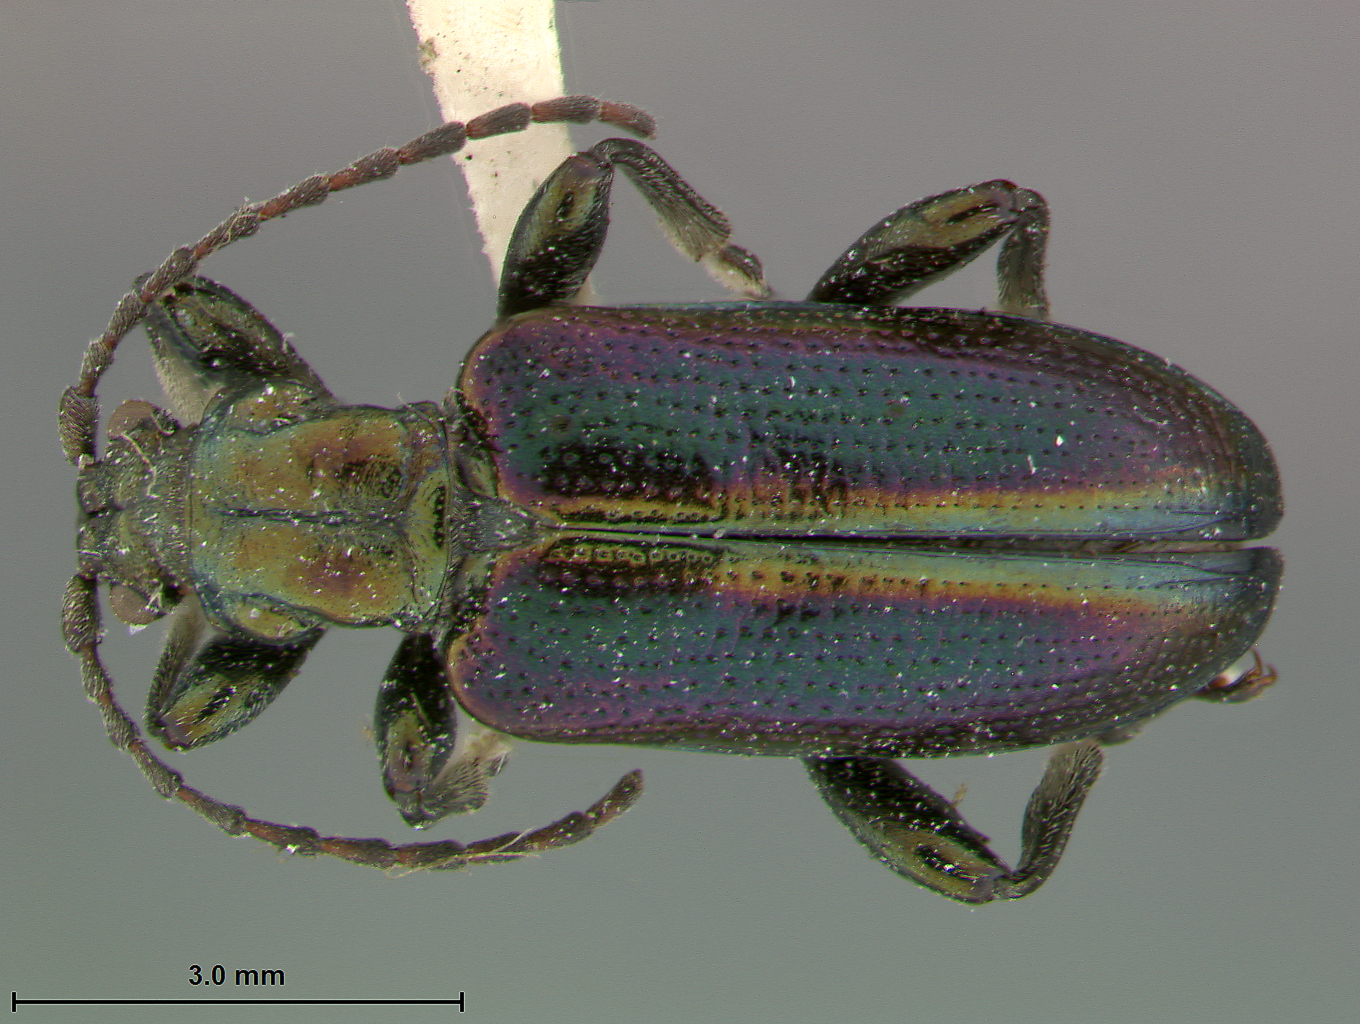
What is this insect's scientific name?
Plateumaris schaefferi
